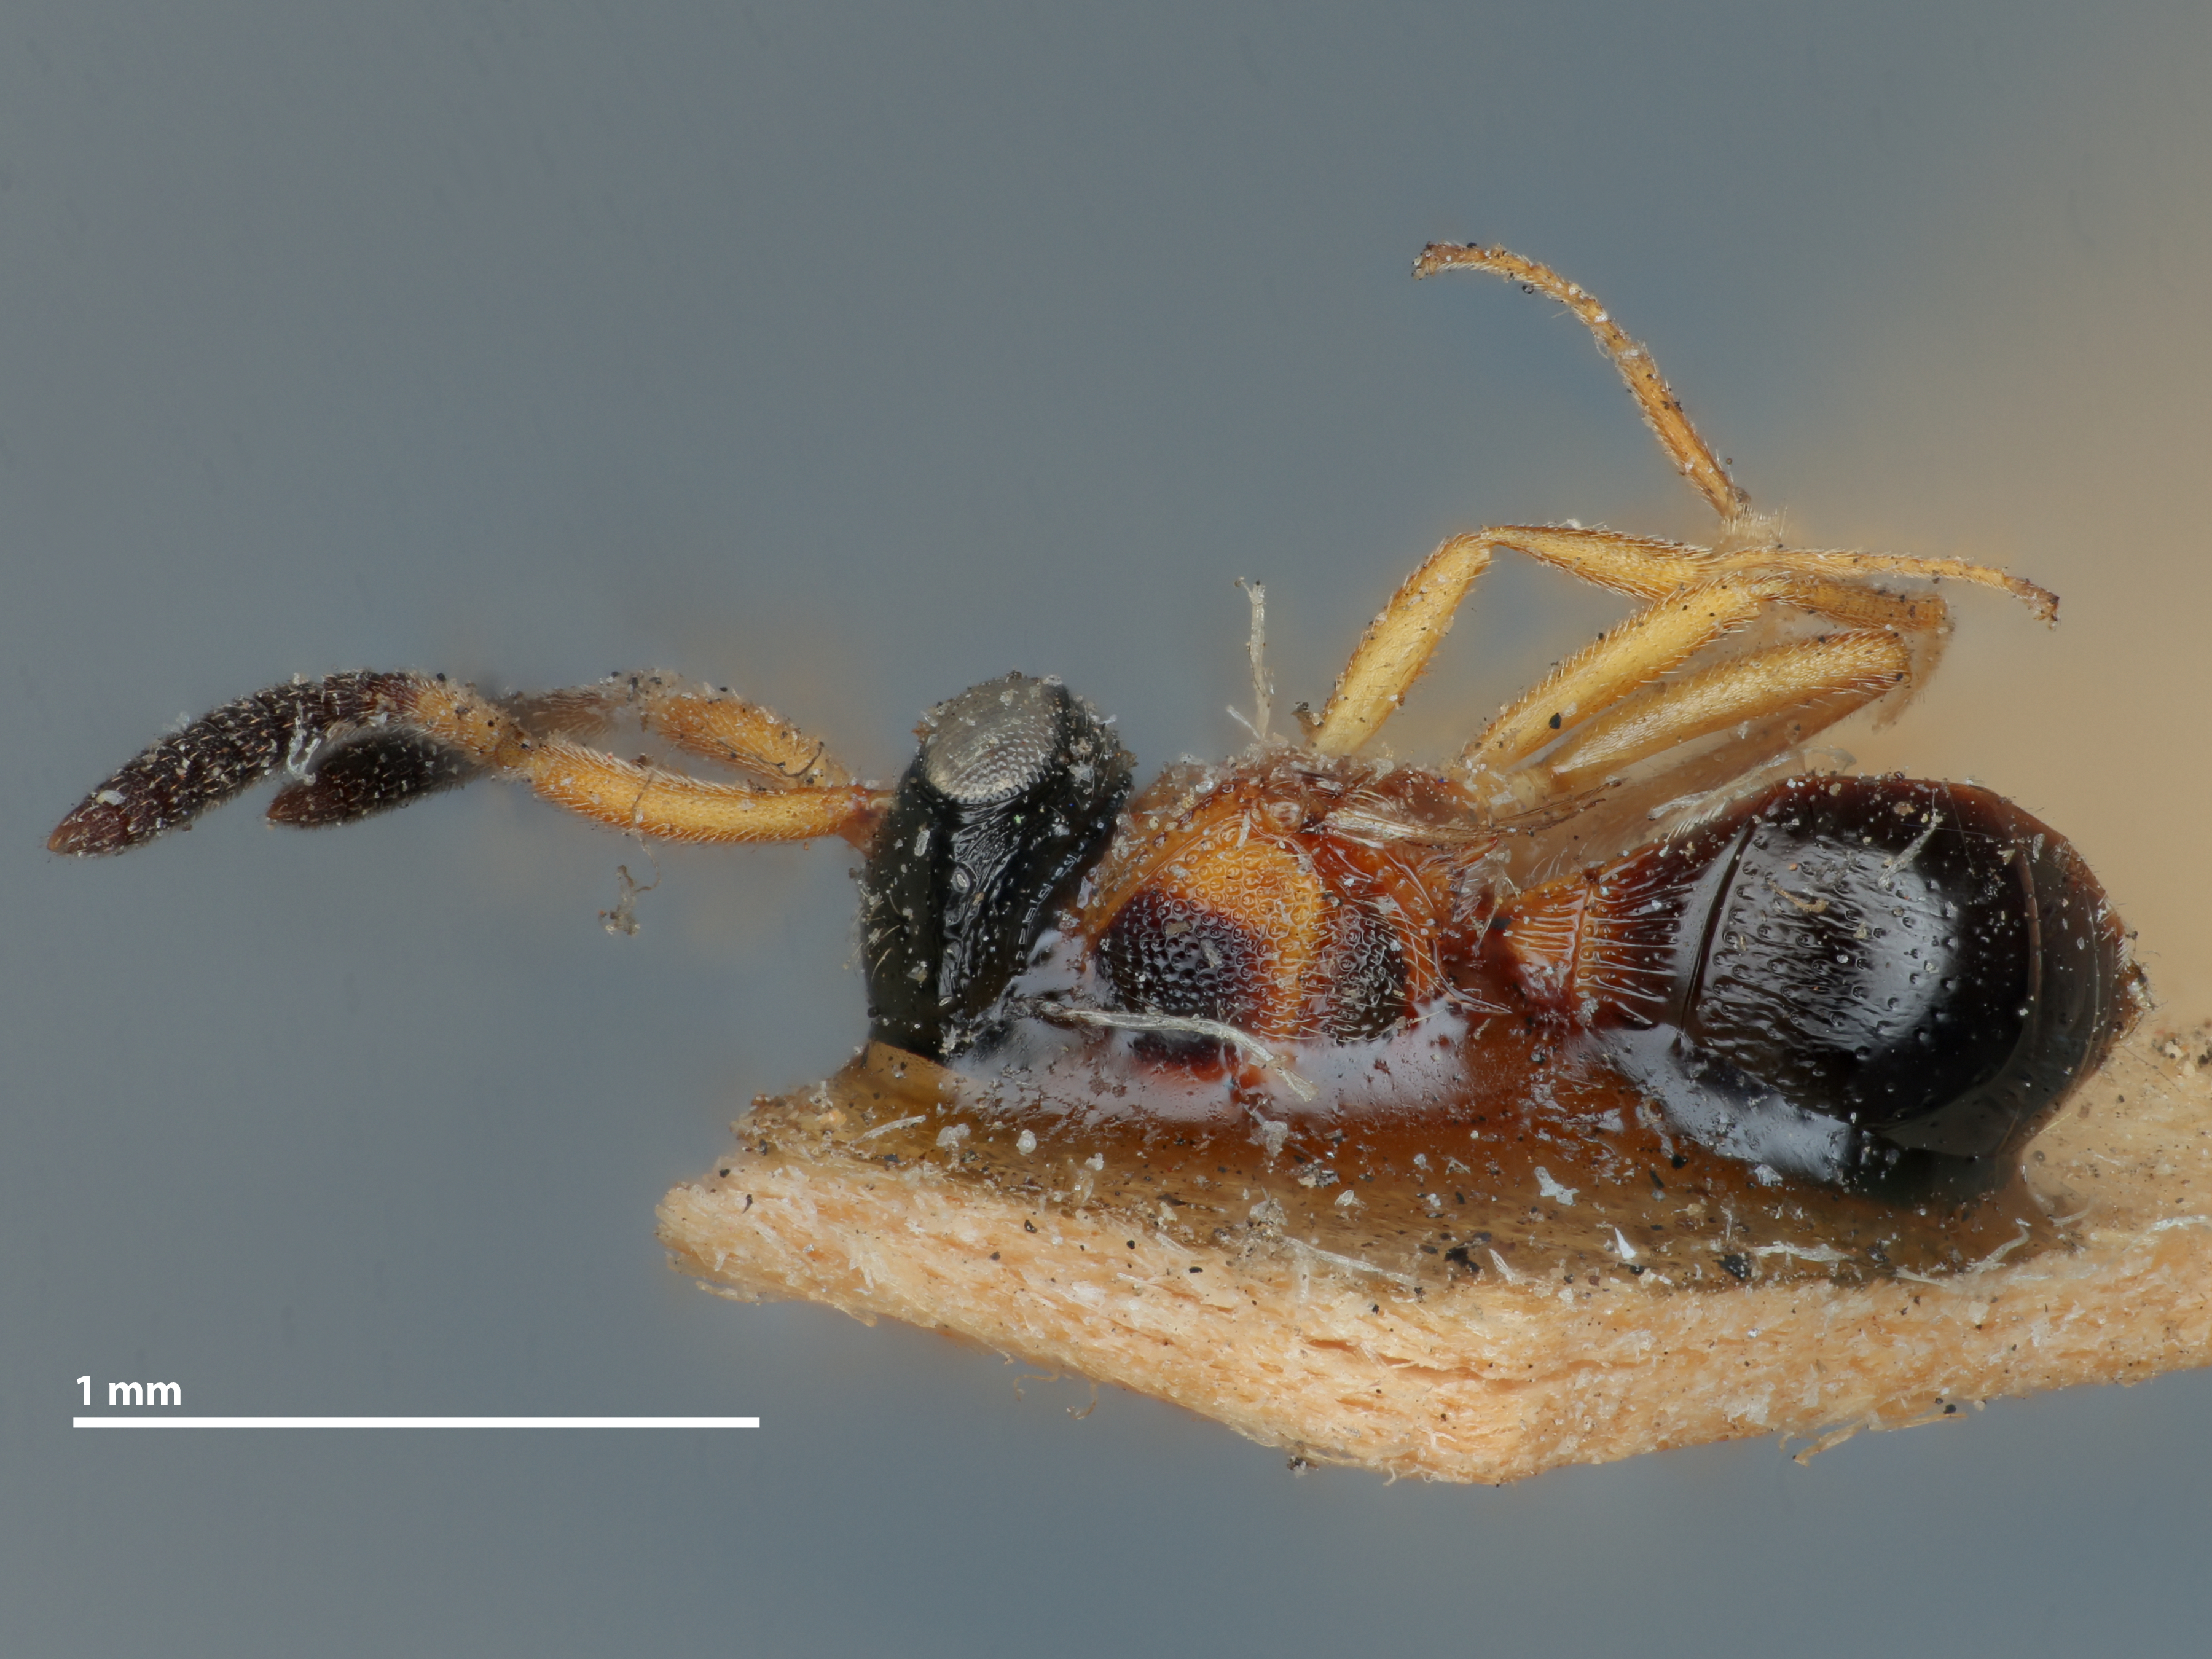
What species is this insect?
Trimorus pulchricornis
